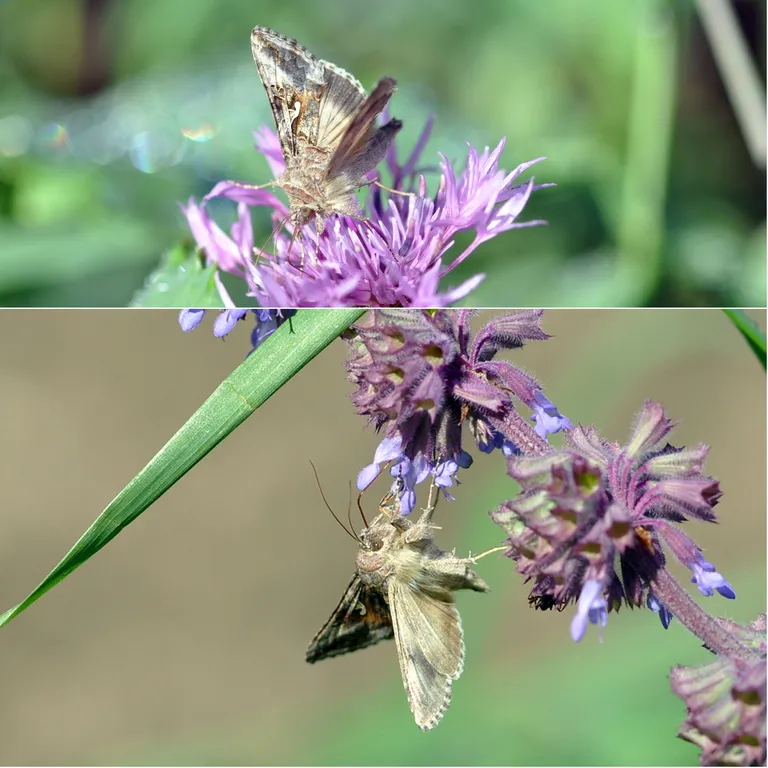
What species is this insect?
Autographa gamma
